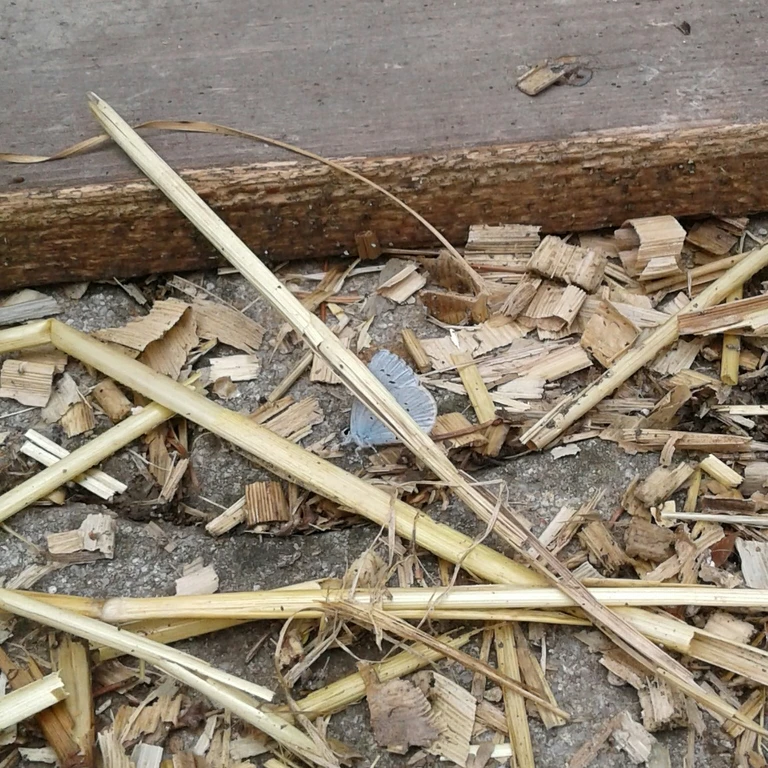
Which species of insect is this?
Celastrina argiolus
